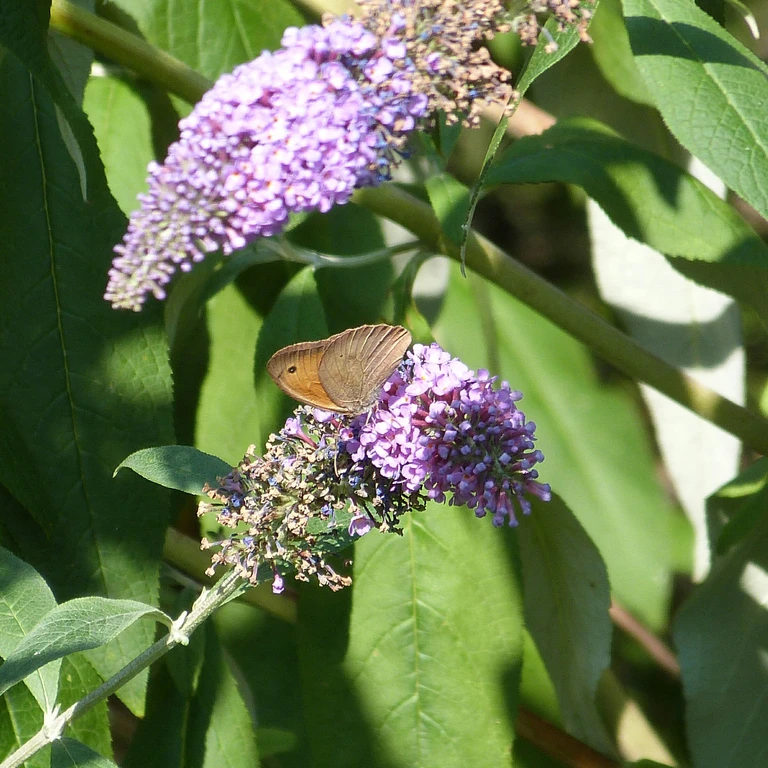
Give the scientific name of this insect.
Maniola jurtina
